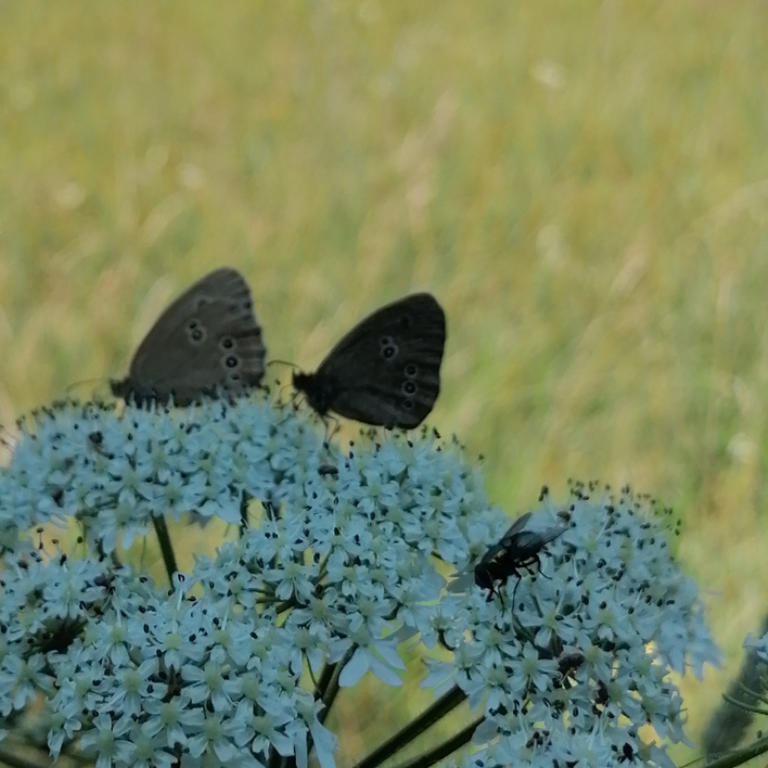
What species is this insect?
Aphantopus hyperantus
